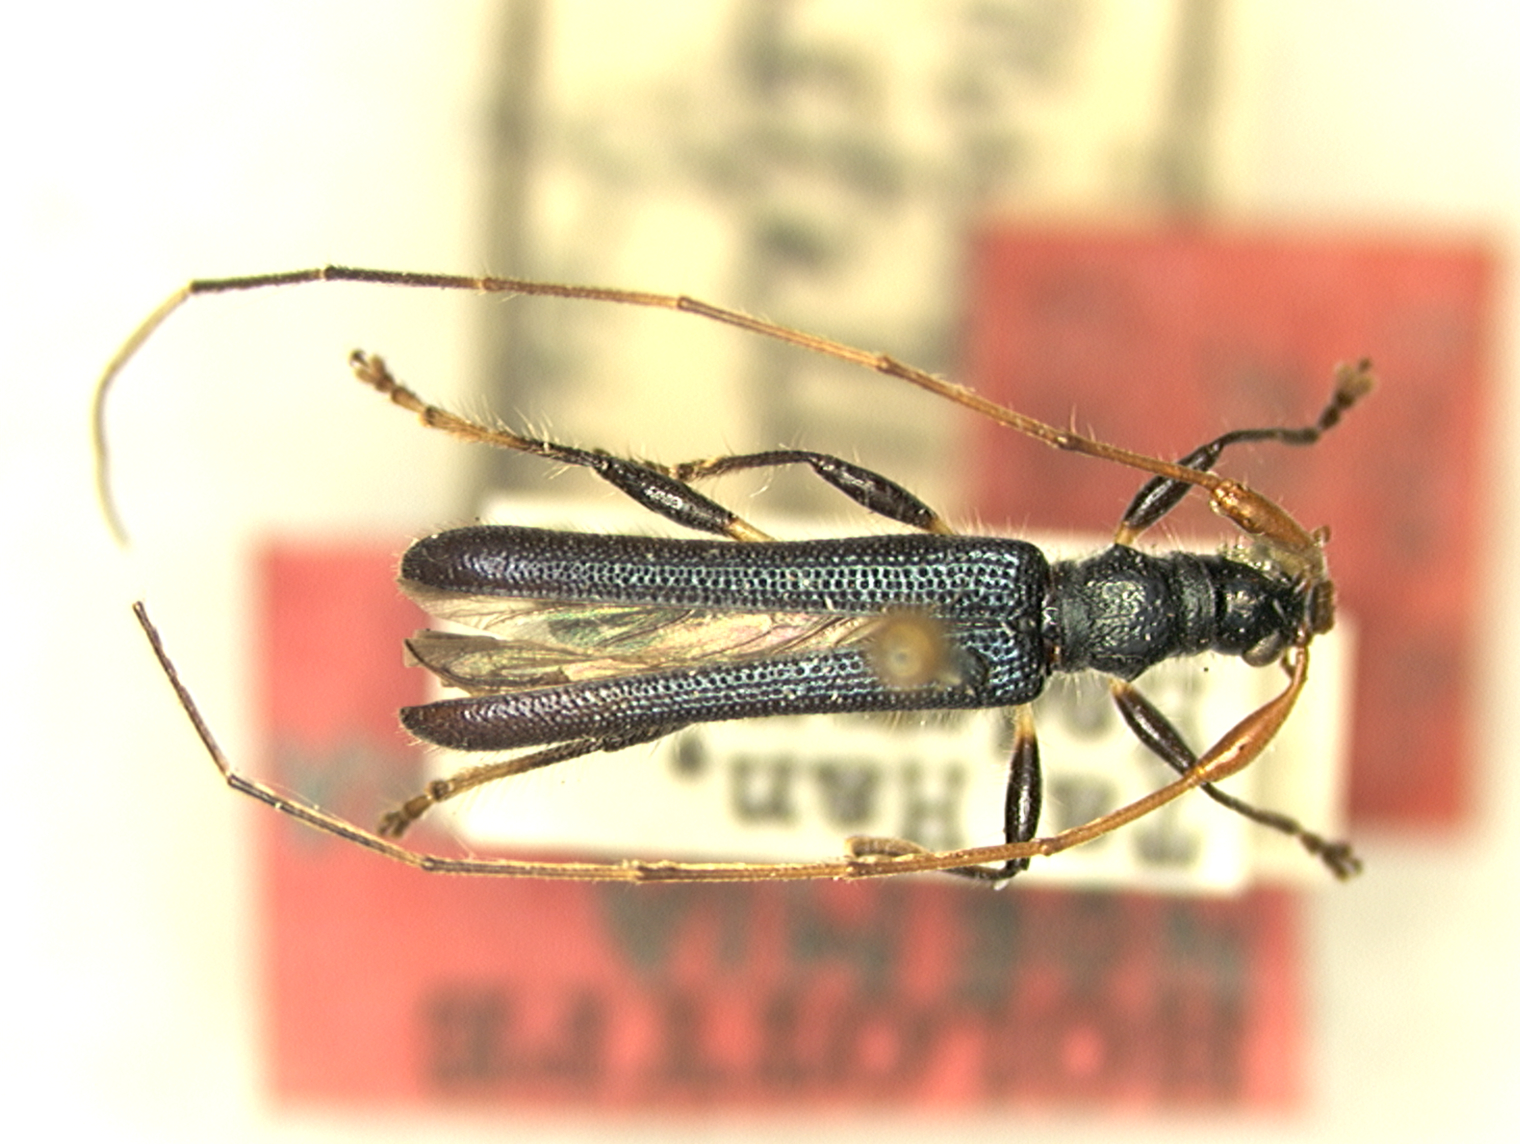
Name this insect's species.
Noemia submetallica
